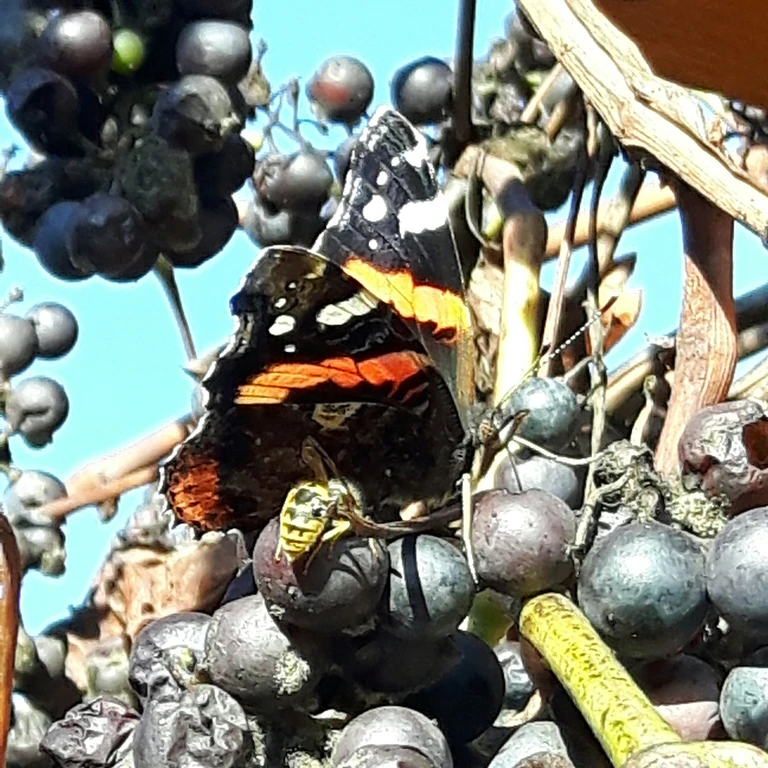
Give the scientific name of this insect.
Vanessa atalanta
